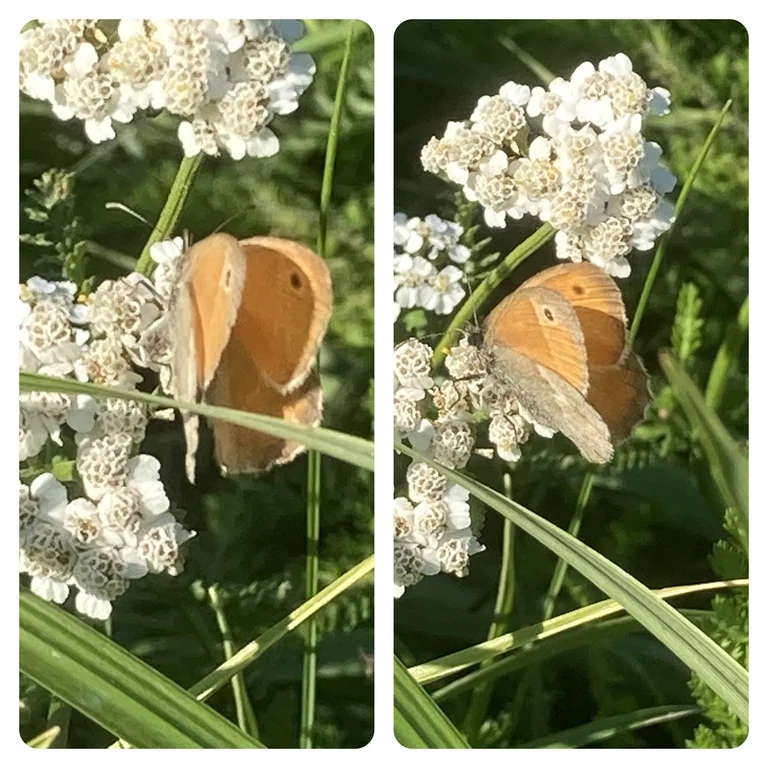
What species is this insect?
Coenonympha pamphilus
